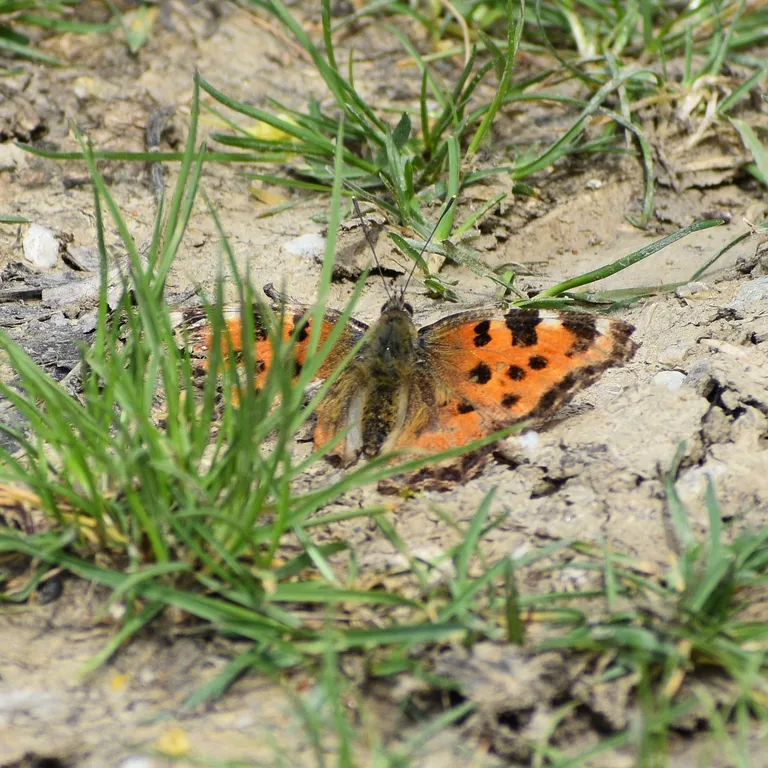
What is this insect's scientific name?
Nymphalis polychloros
